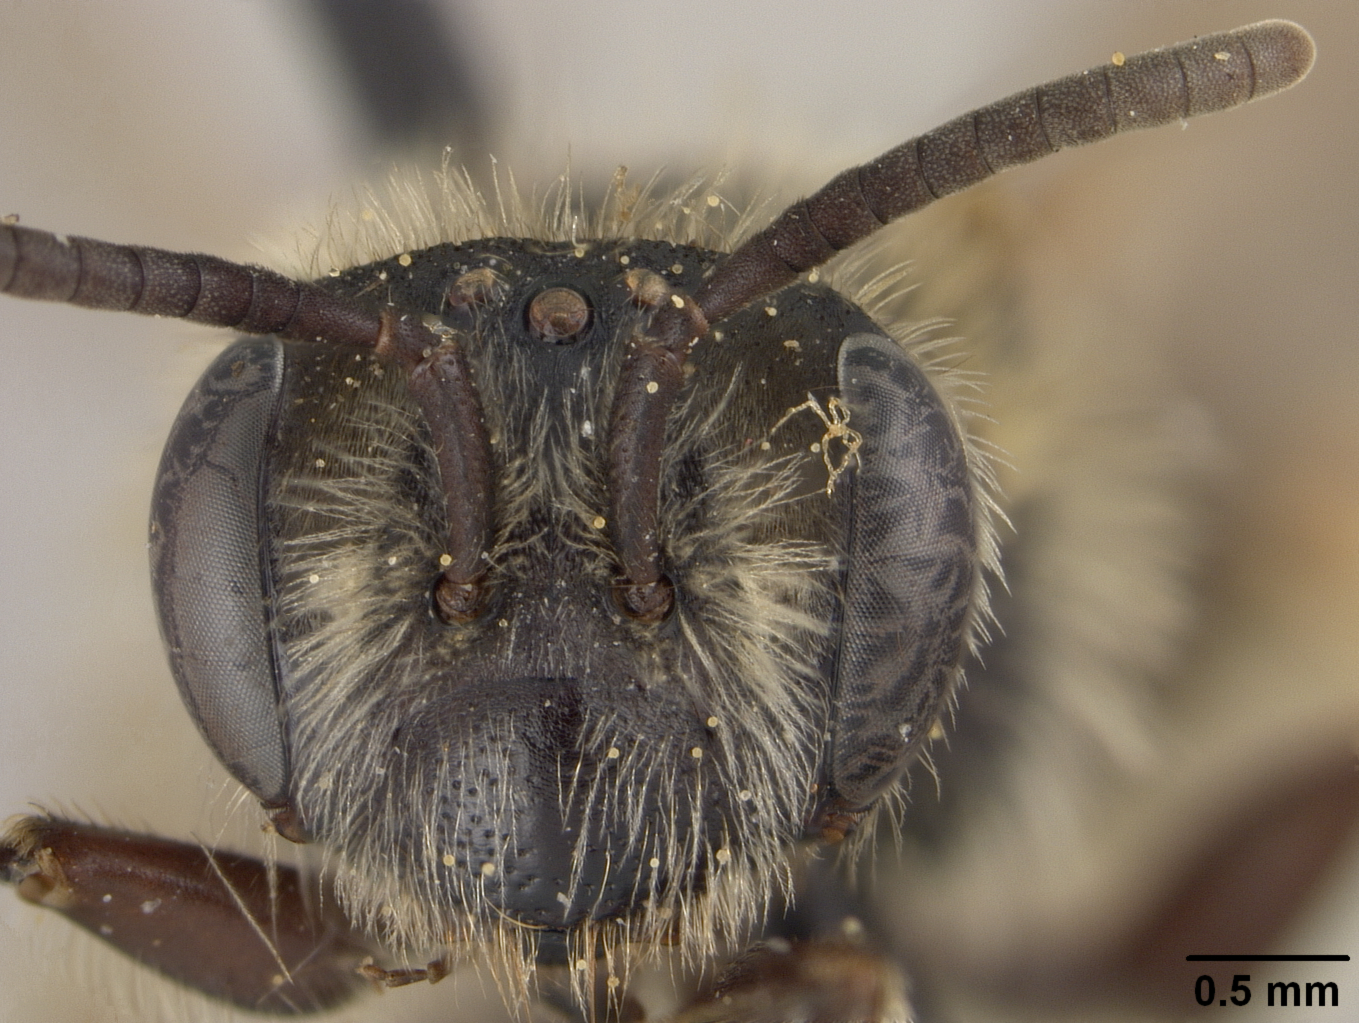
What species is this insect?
Andrena chippewaensis
